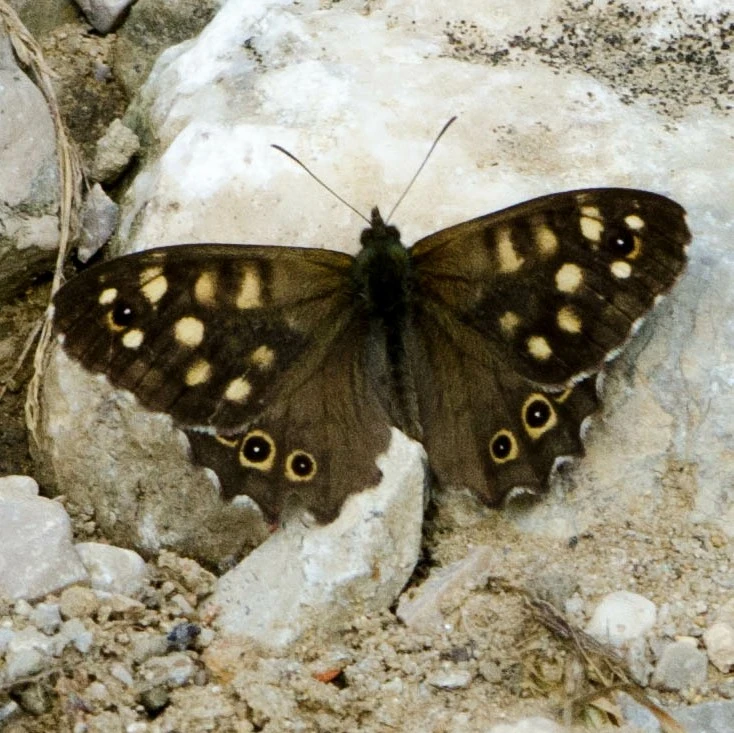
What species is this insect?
Pararge aegeria
